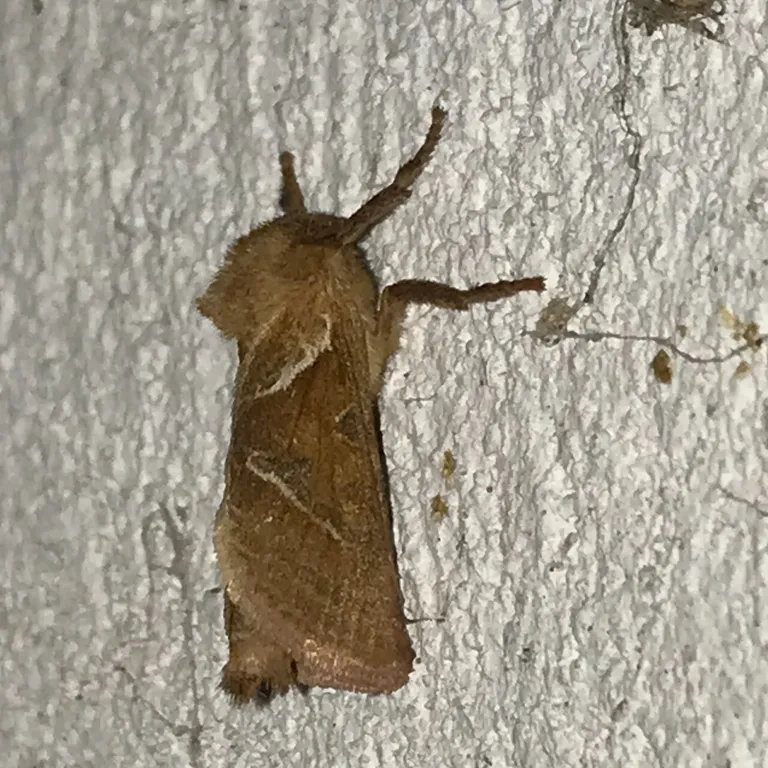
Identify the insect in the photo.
Triodia sylvina
